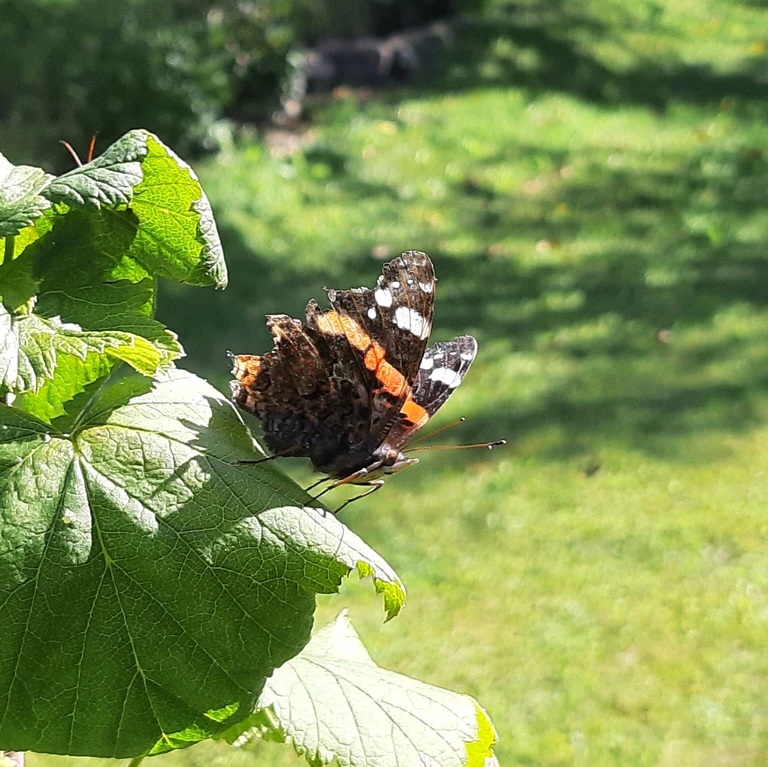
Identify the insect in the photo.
Vanessa atalanta
